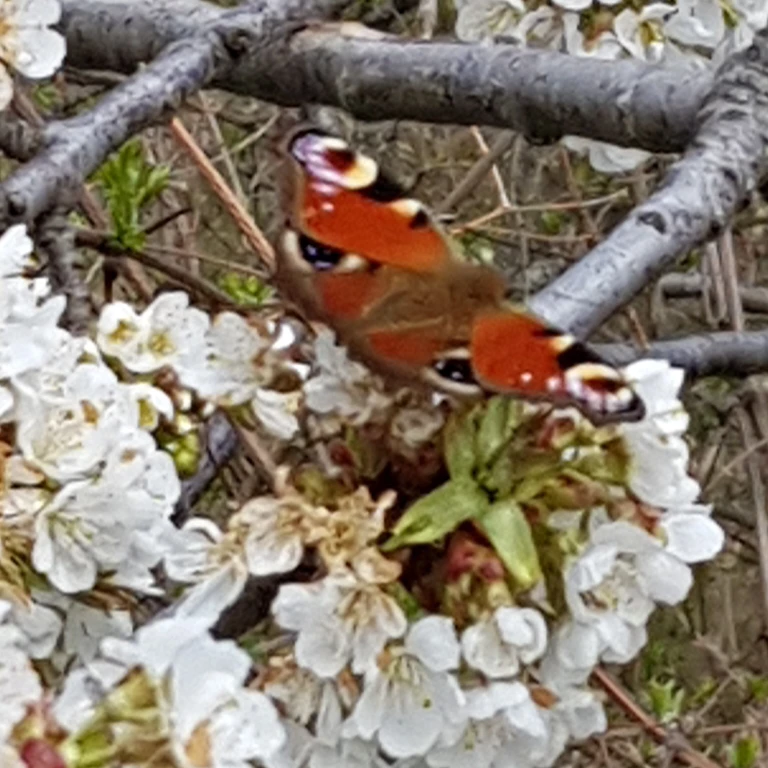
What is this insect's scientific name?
Aglais io
